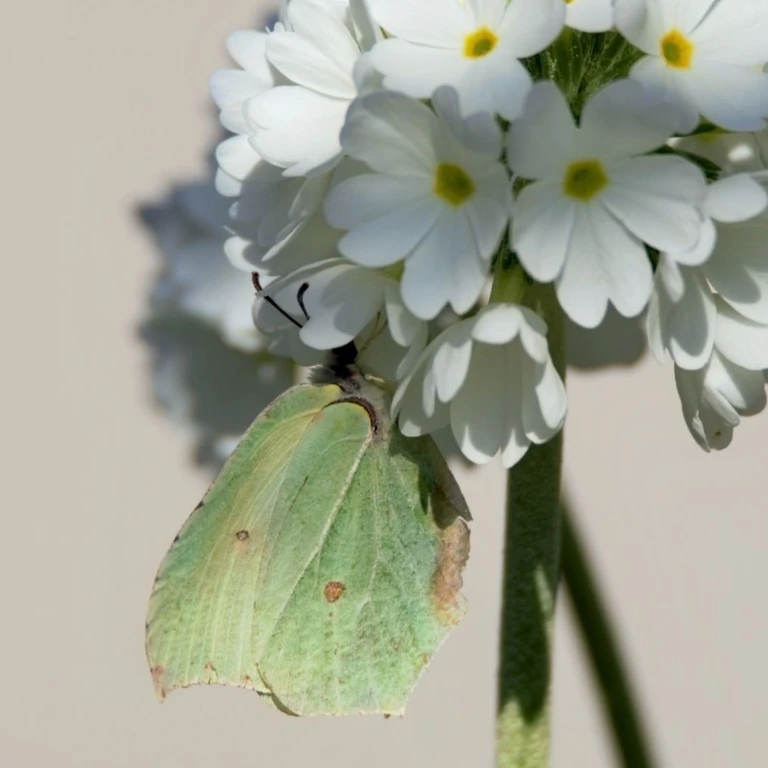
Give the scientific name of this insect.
Gonepteryx rhamni
